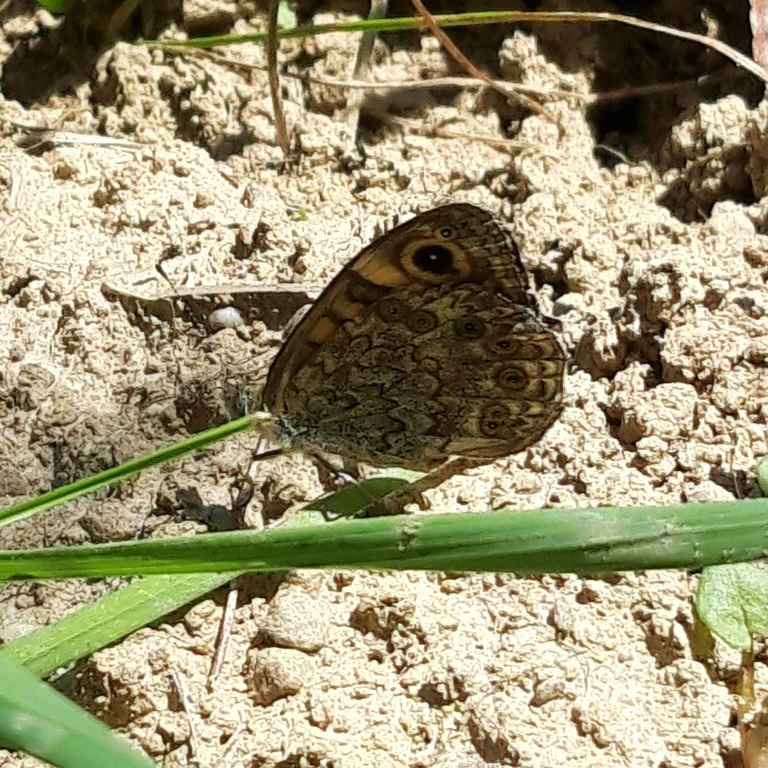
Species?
Lasiommata megera (also Pararge megera)
